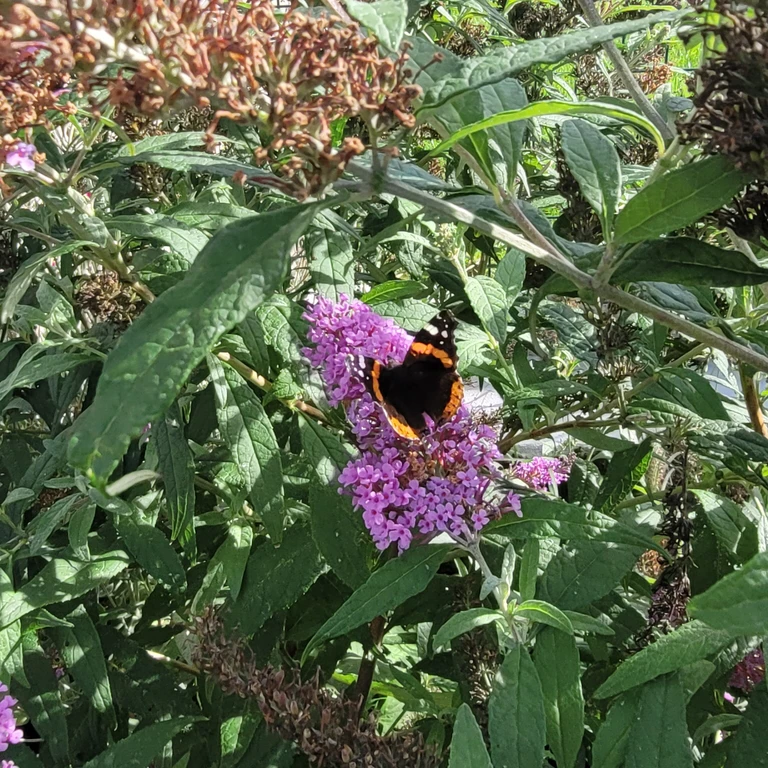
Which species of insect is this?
Vanessa atalanta
